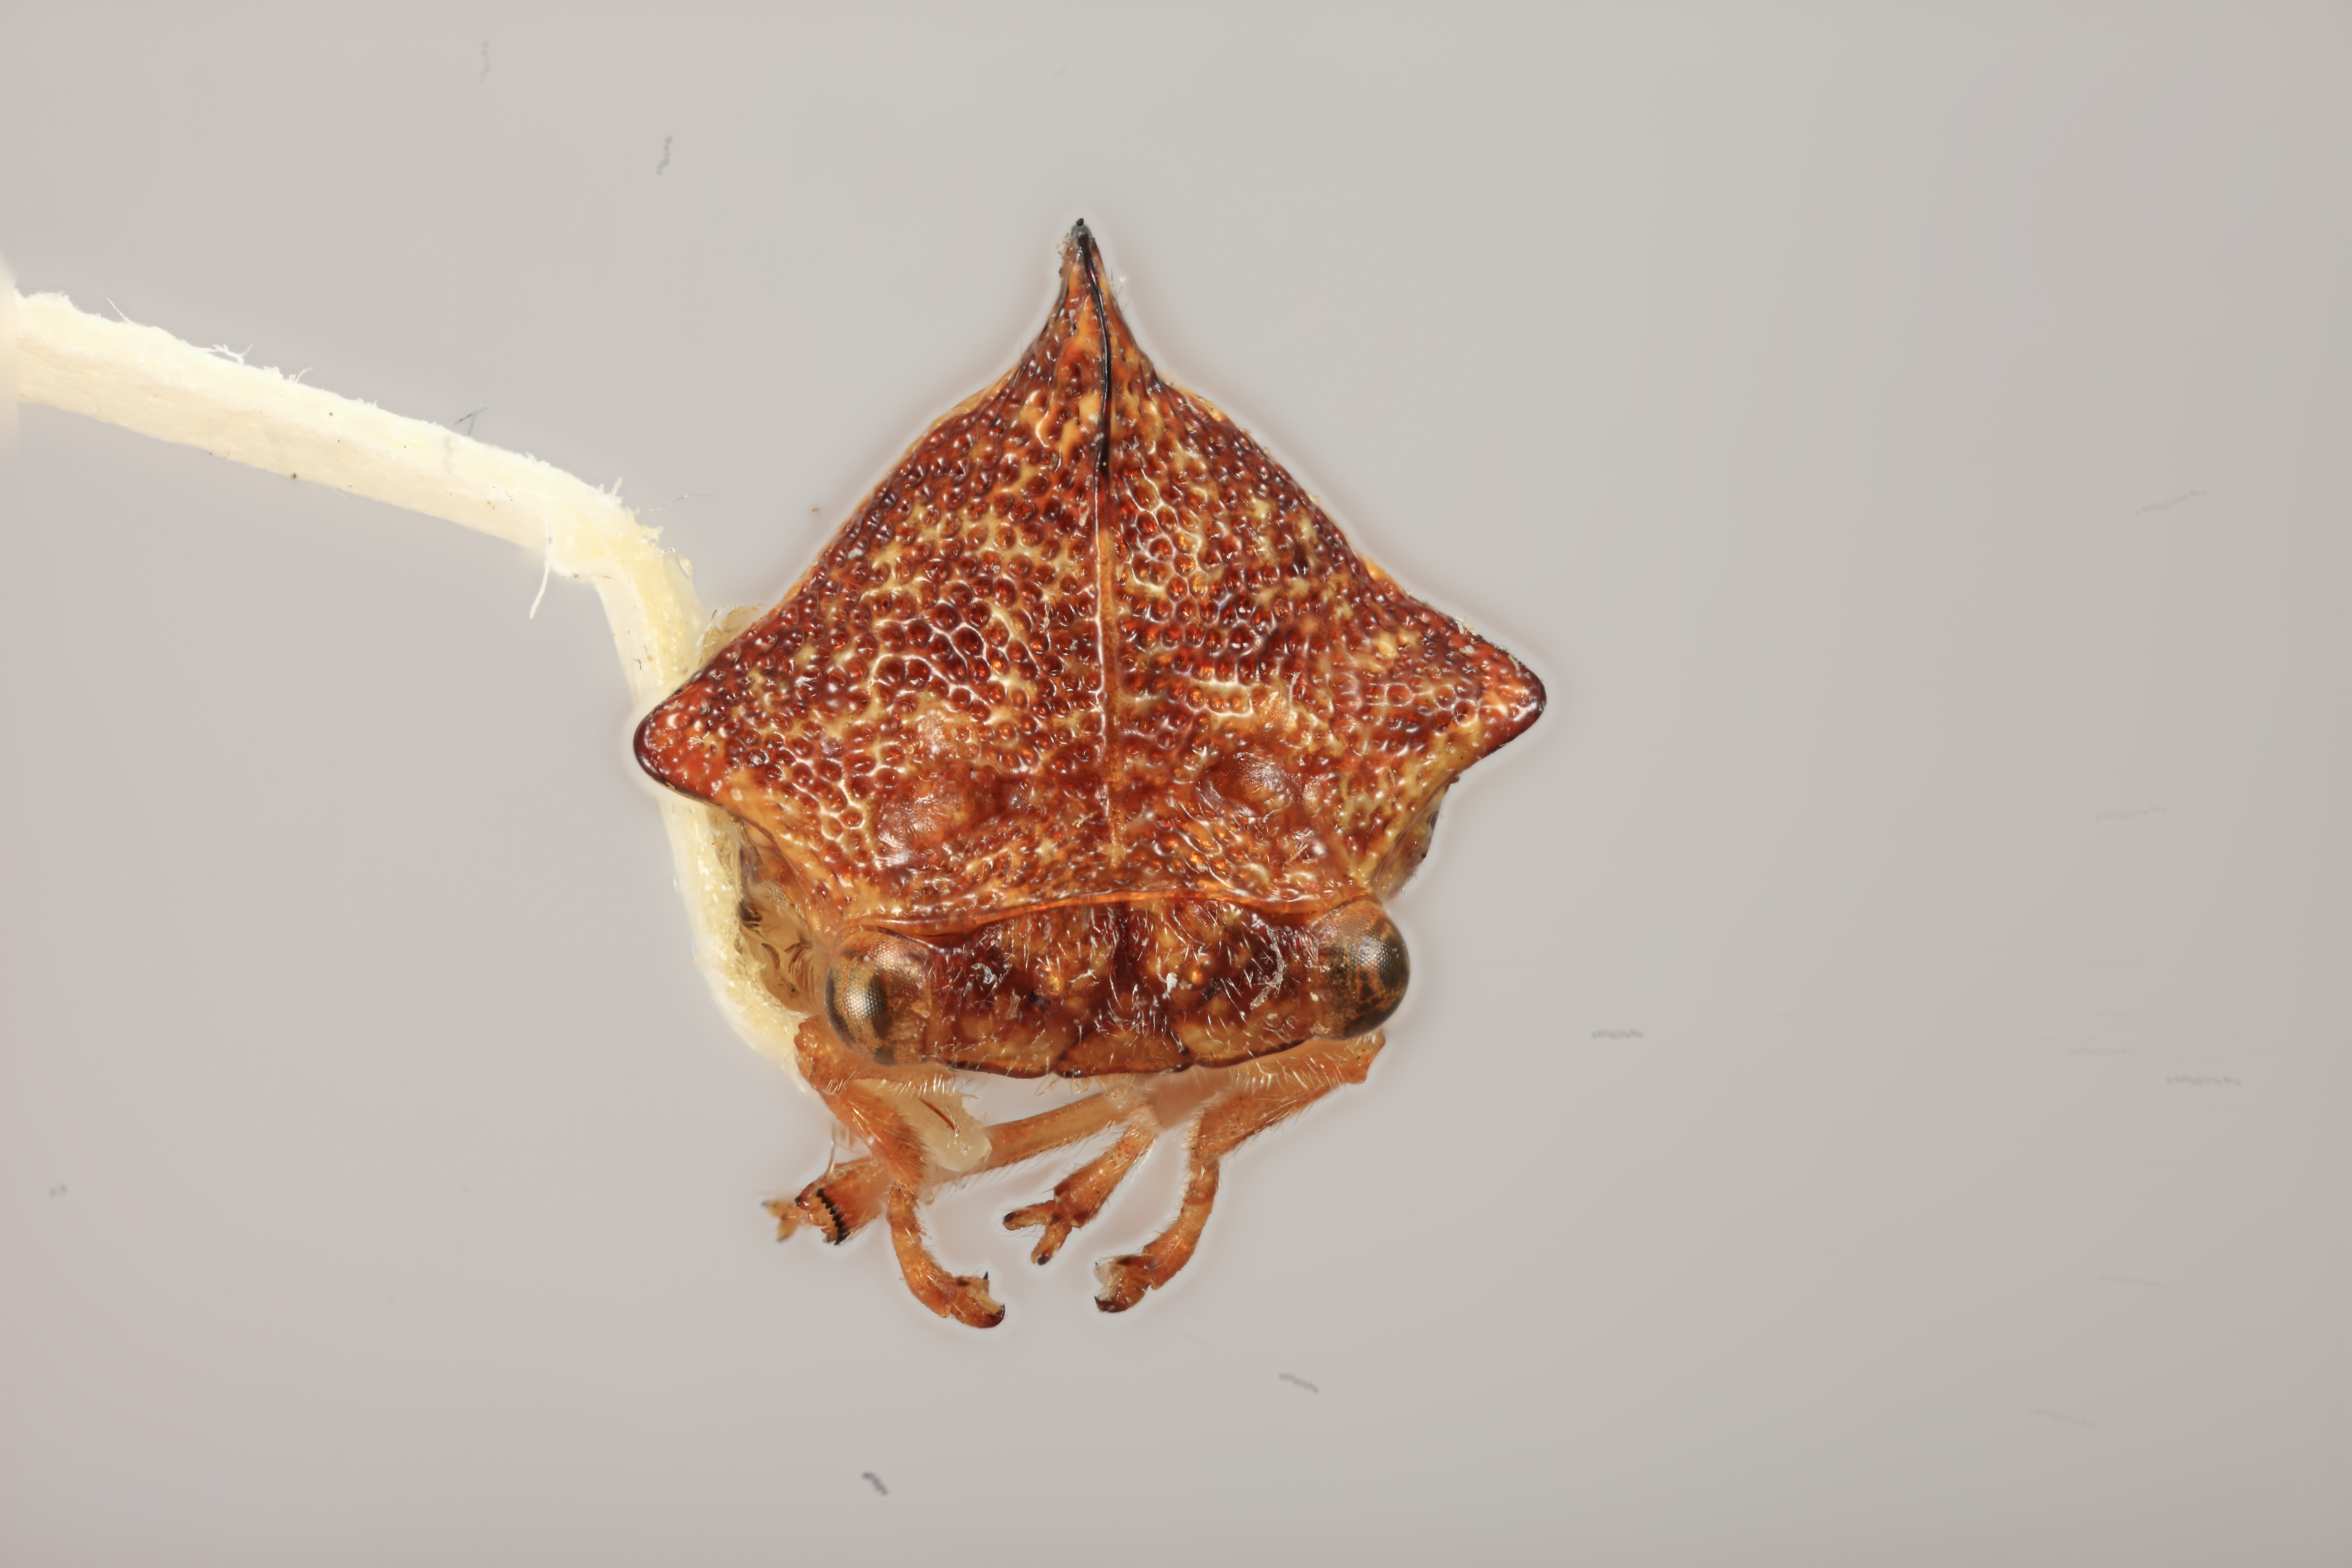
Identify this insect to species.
Stirpis jamaicensis
